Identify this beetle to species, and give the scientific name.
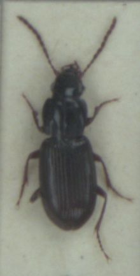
Pterostichus minor
